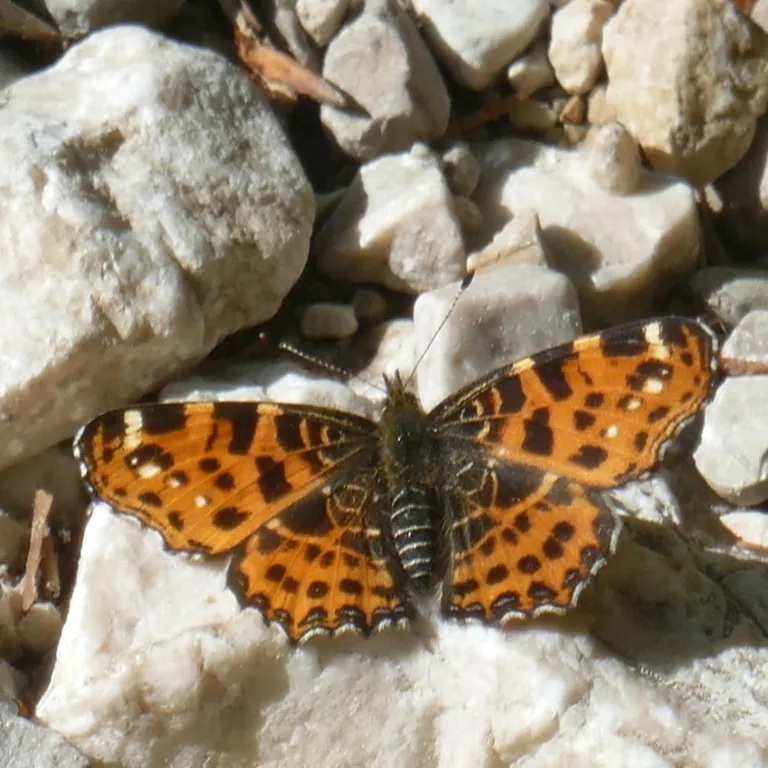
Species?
Araschnia levana
